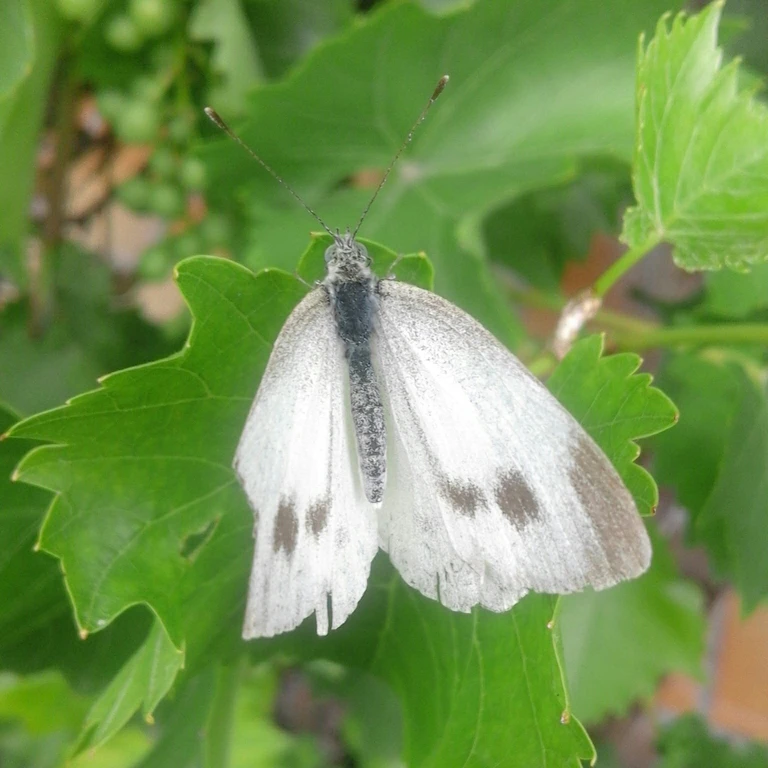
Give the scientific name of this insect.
Pieris rapae
